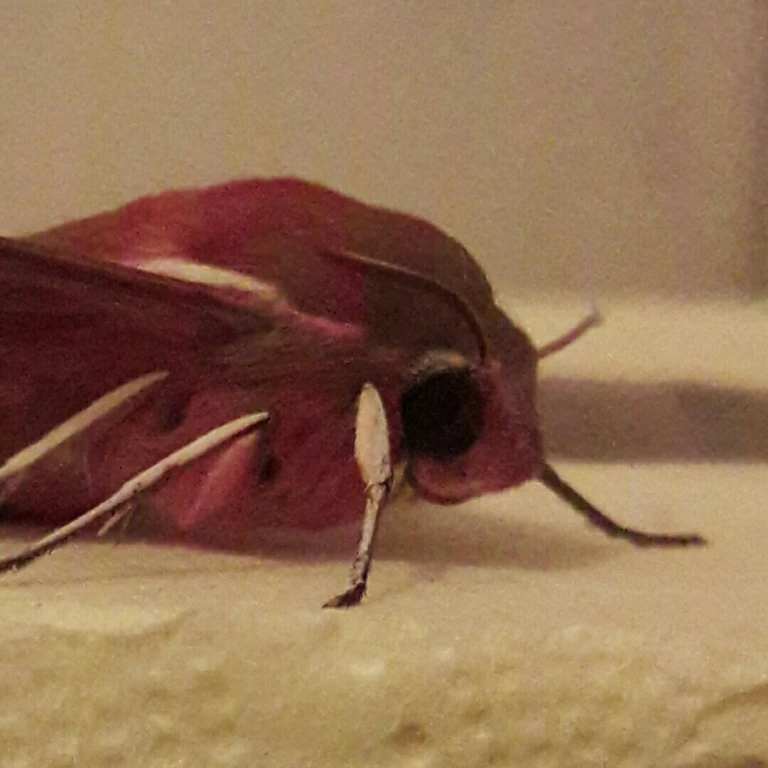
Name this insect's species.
Deilephila elpenor
